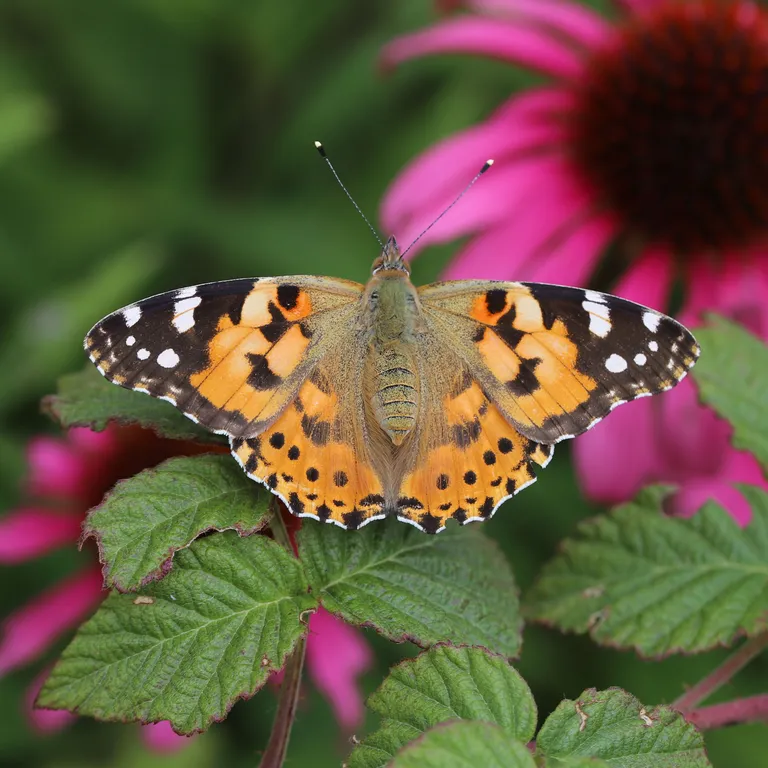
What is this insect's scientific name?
Vanessa cardui
